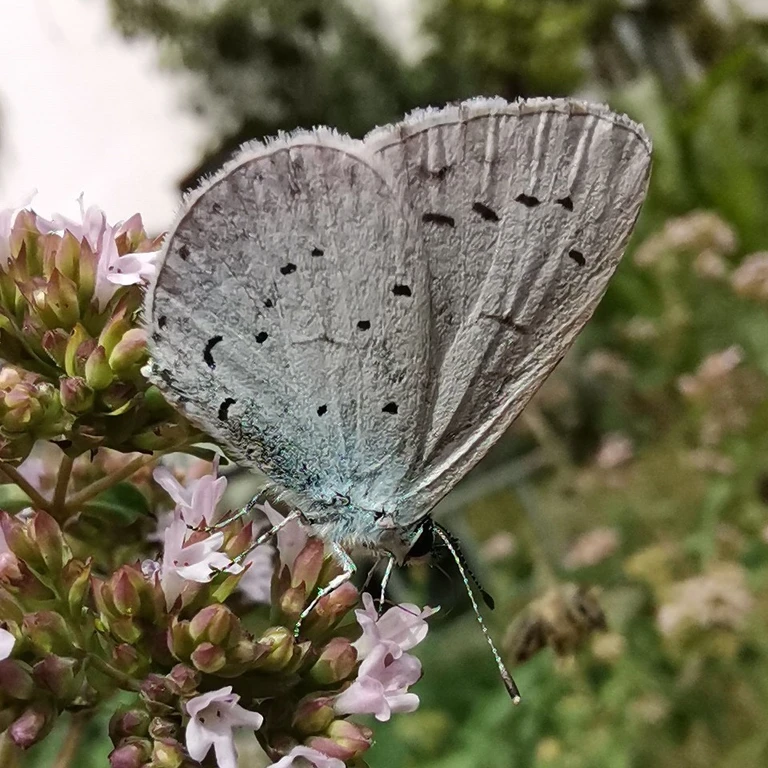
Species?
Celastrina argiolus
